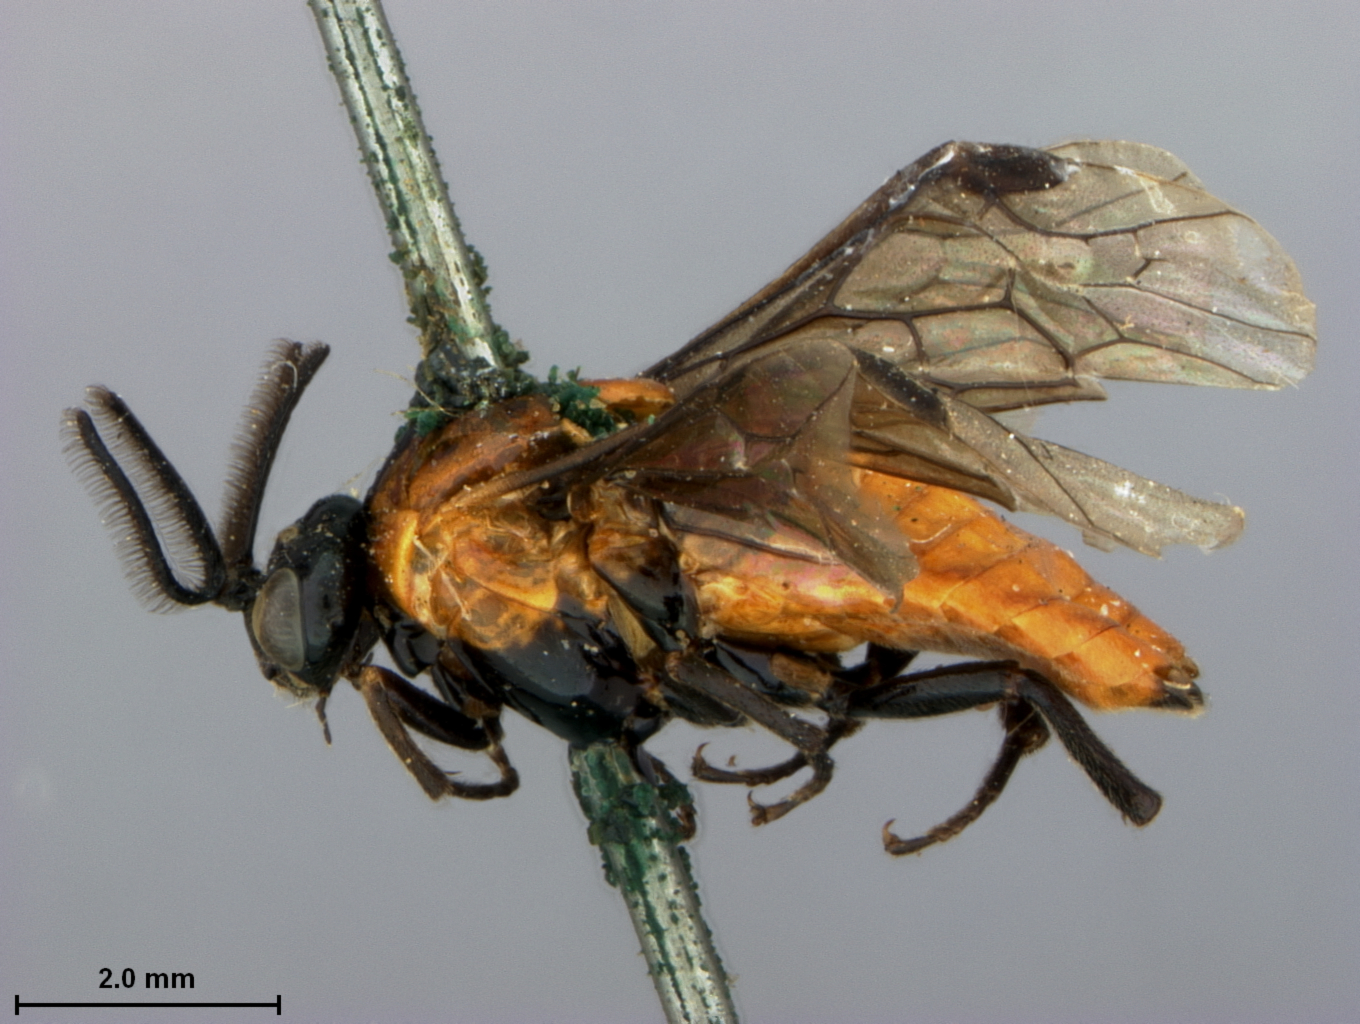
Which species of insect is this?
Nematoneura malvacearum
